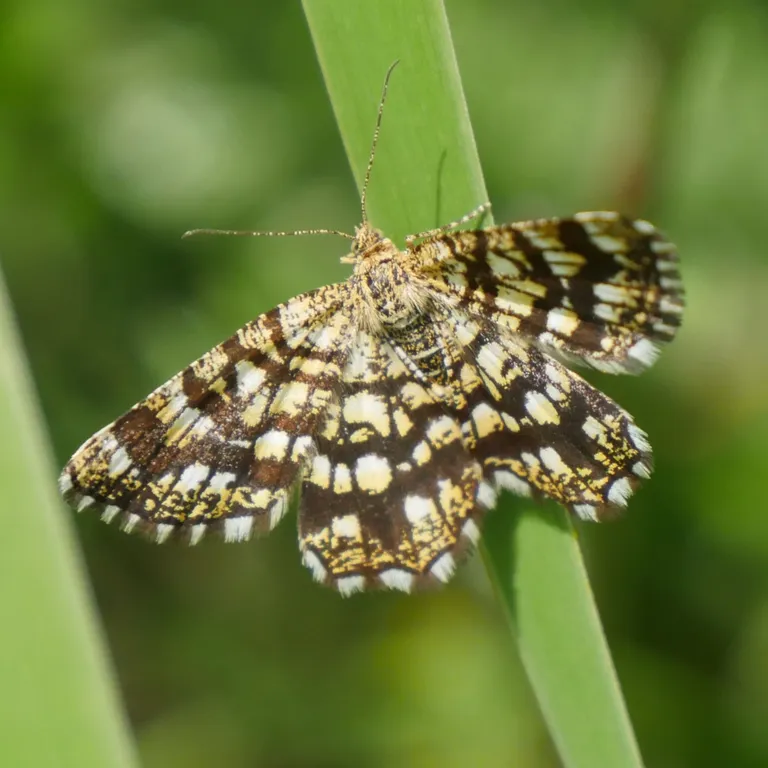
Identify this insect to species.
Chiasmia clathrata
